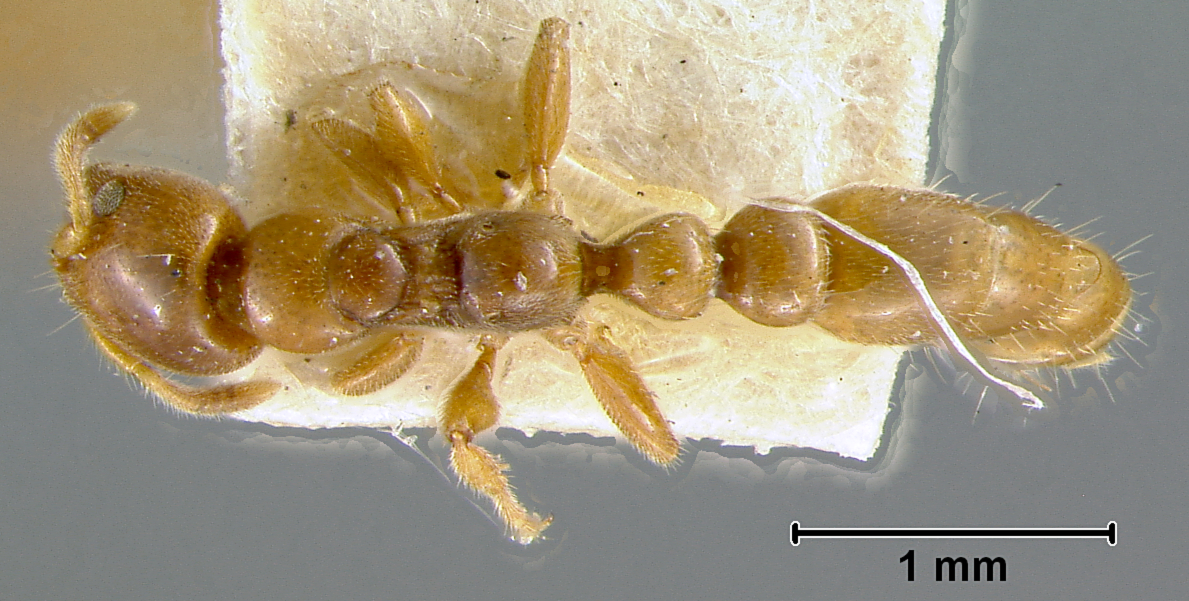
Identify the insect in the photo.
Viticicola tessmanni
